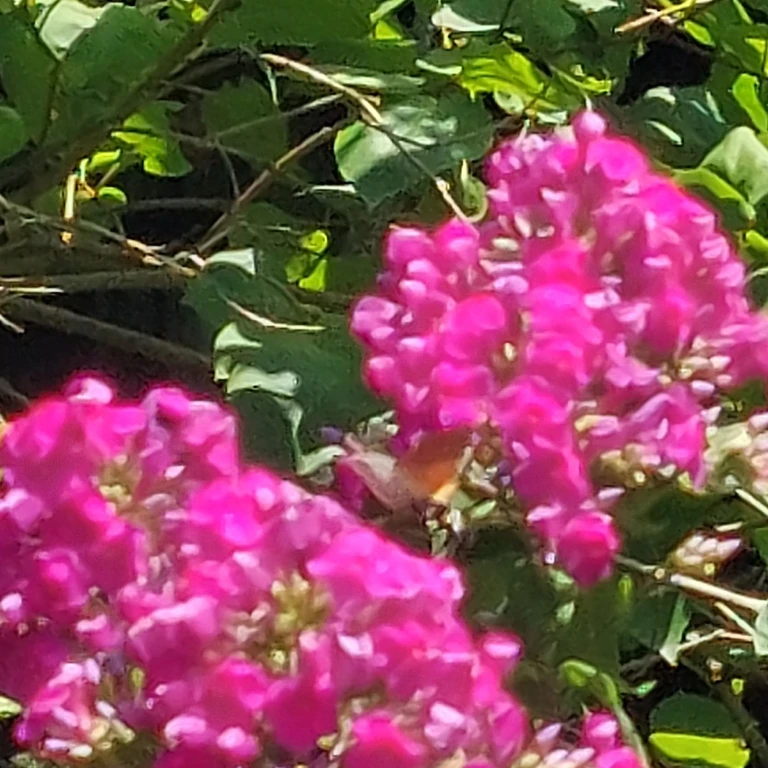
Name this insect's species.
Macroglossum stellatarum
